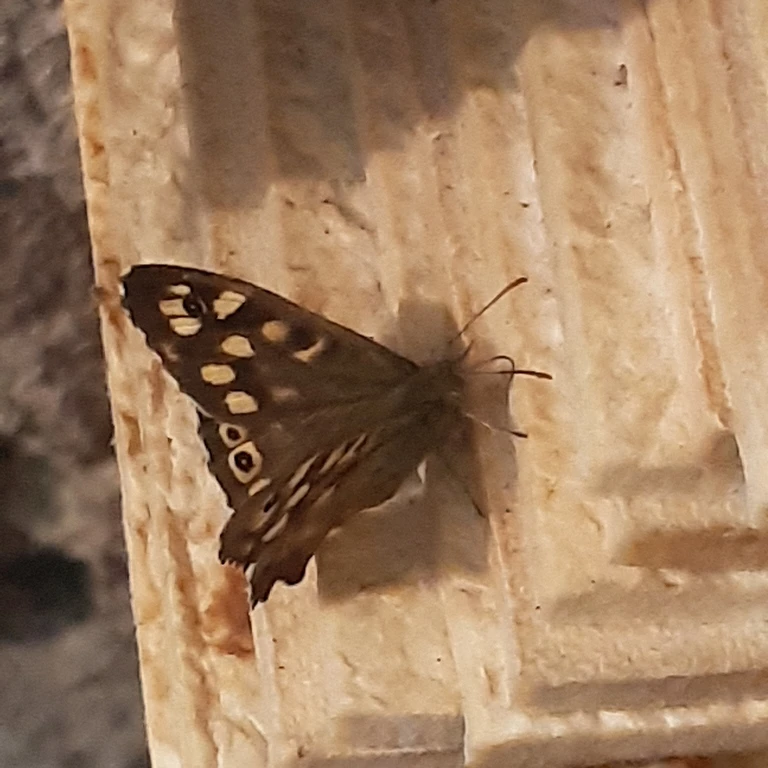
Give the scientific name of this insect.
Pararge aegeria
